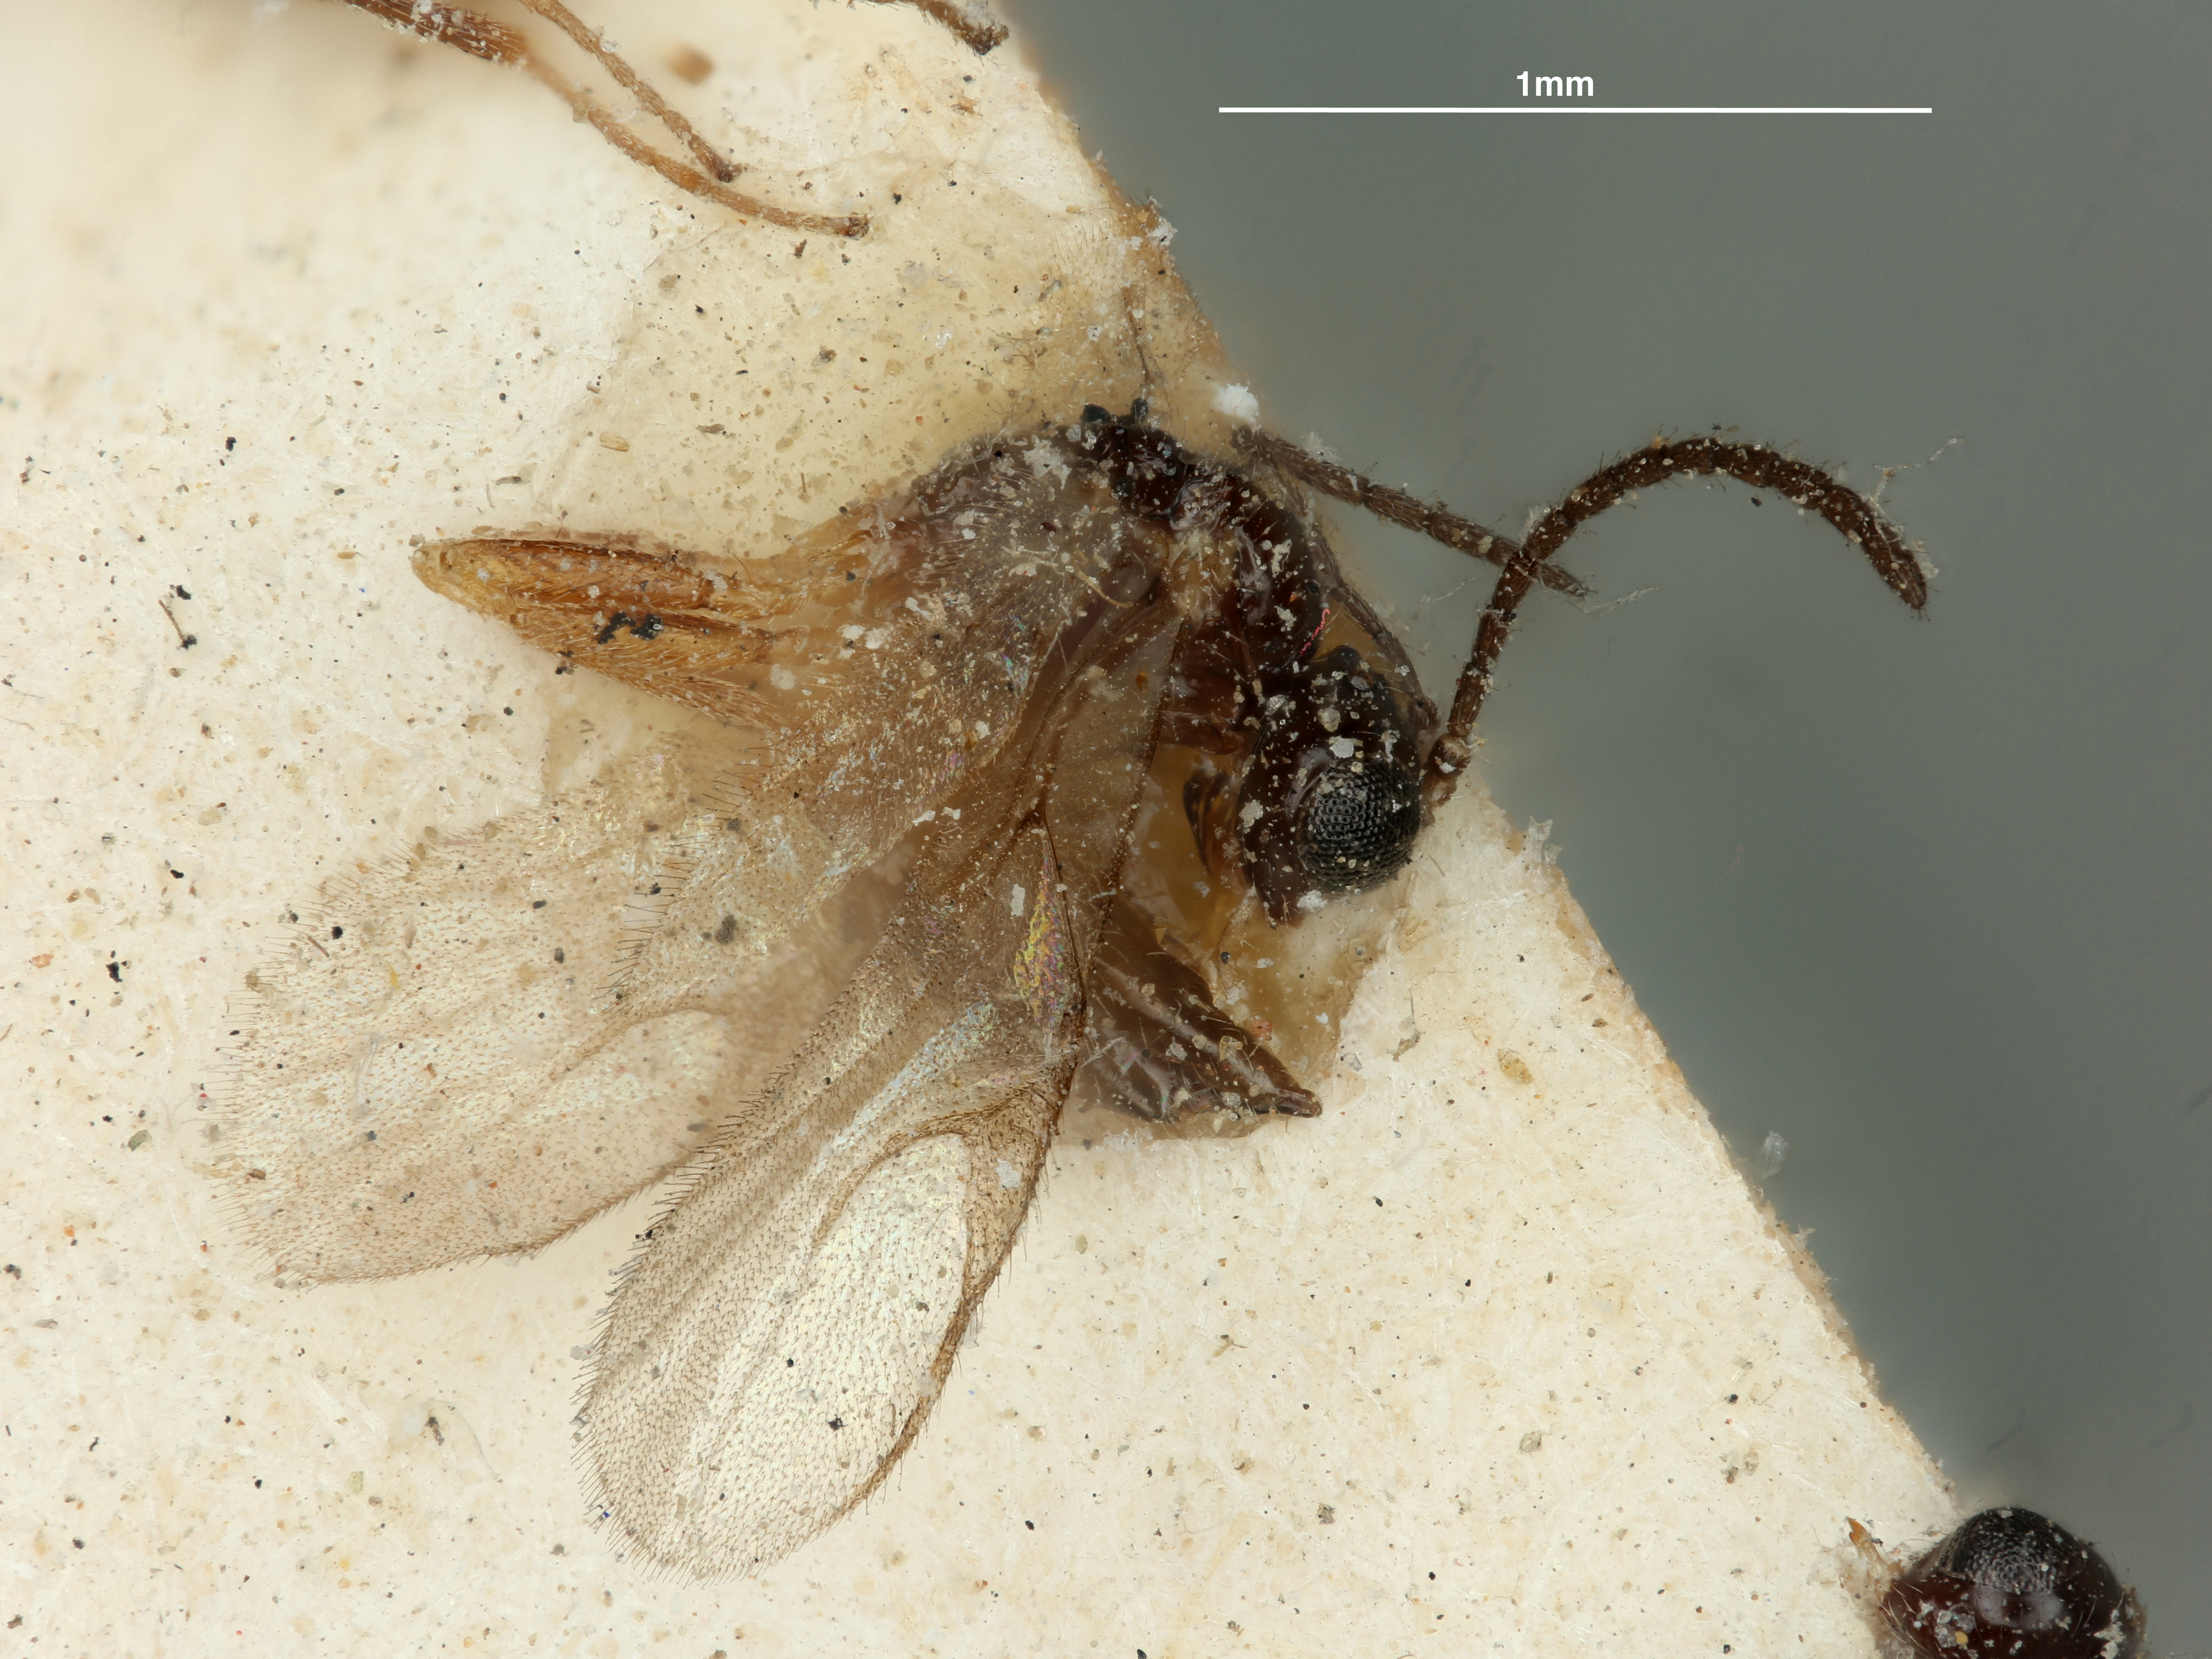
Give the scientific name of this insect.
Lipolexis salicaphidis
